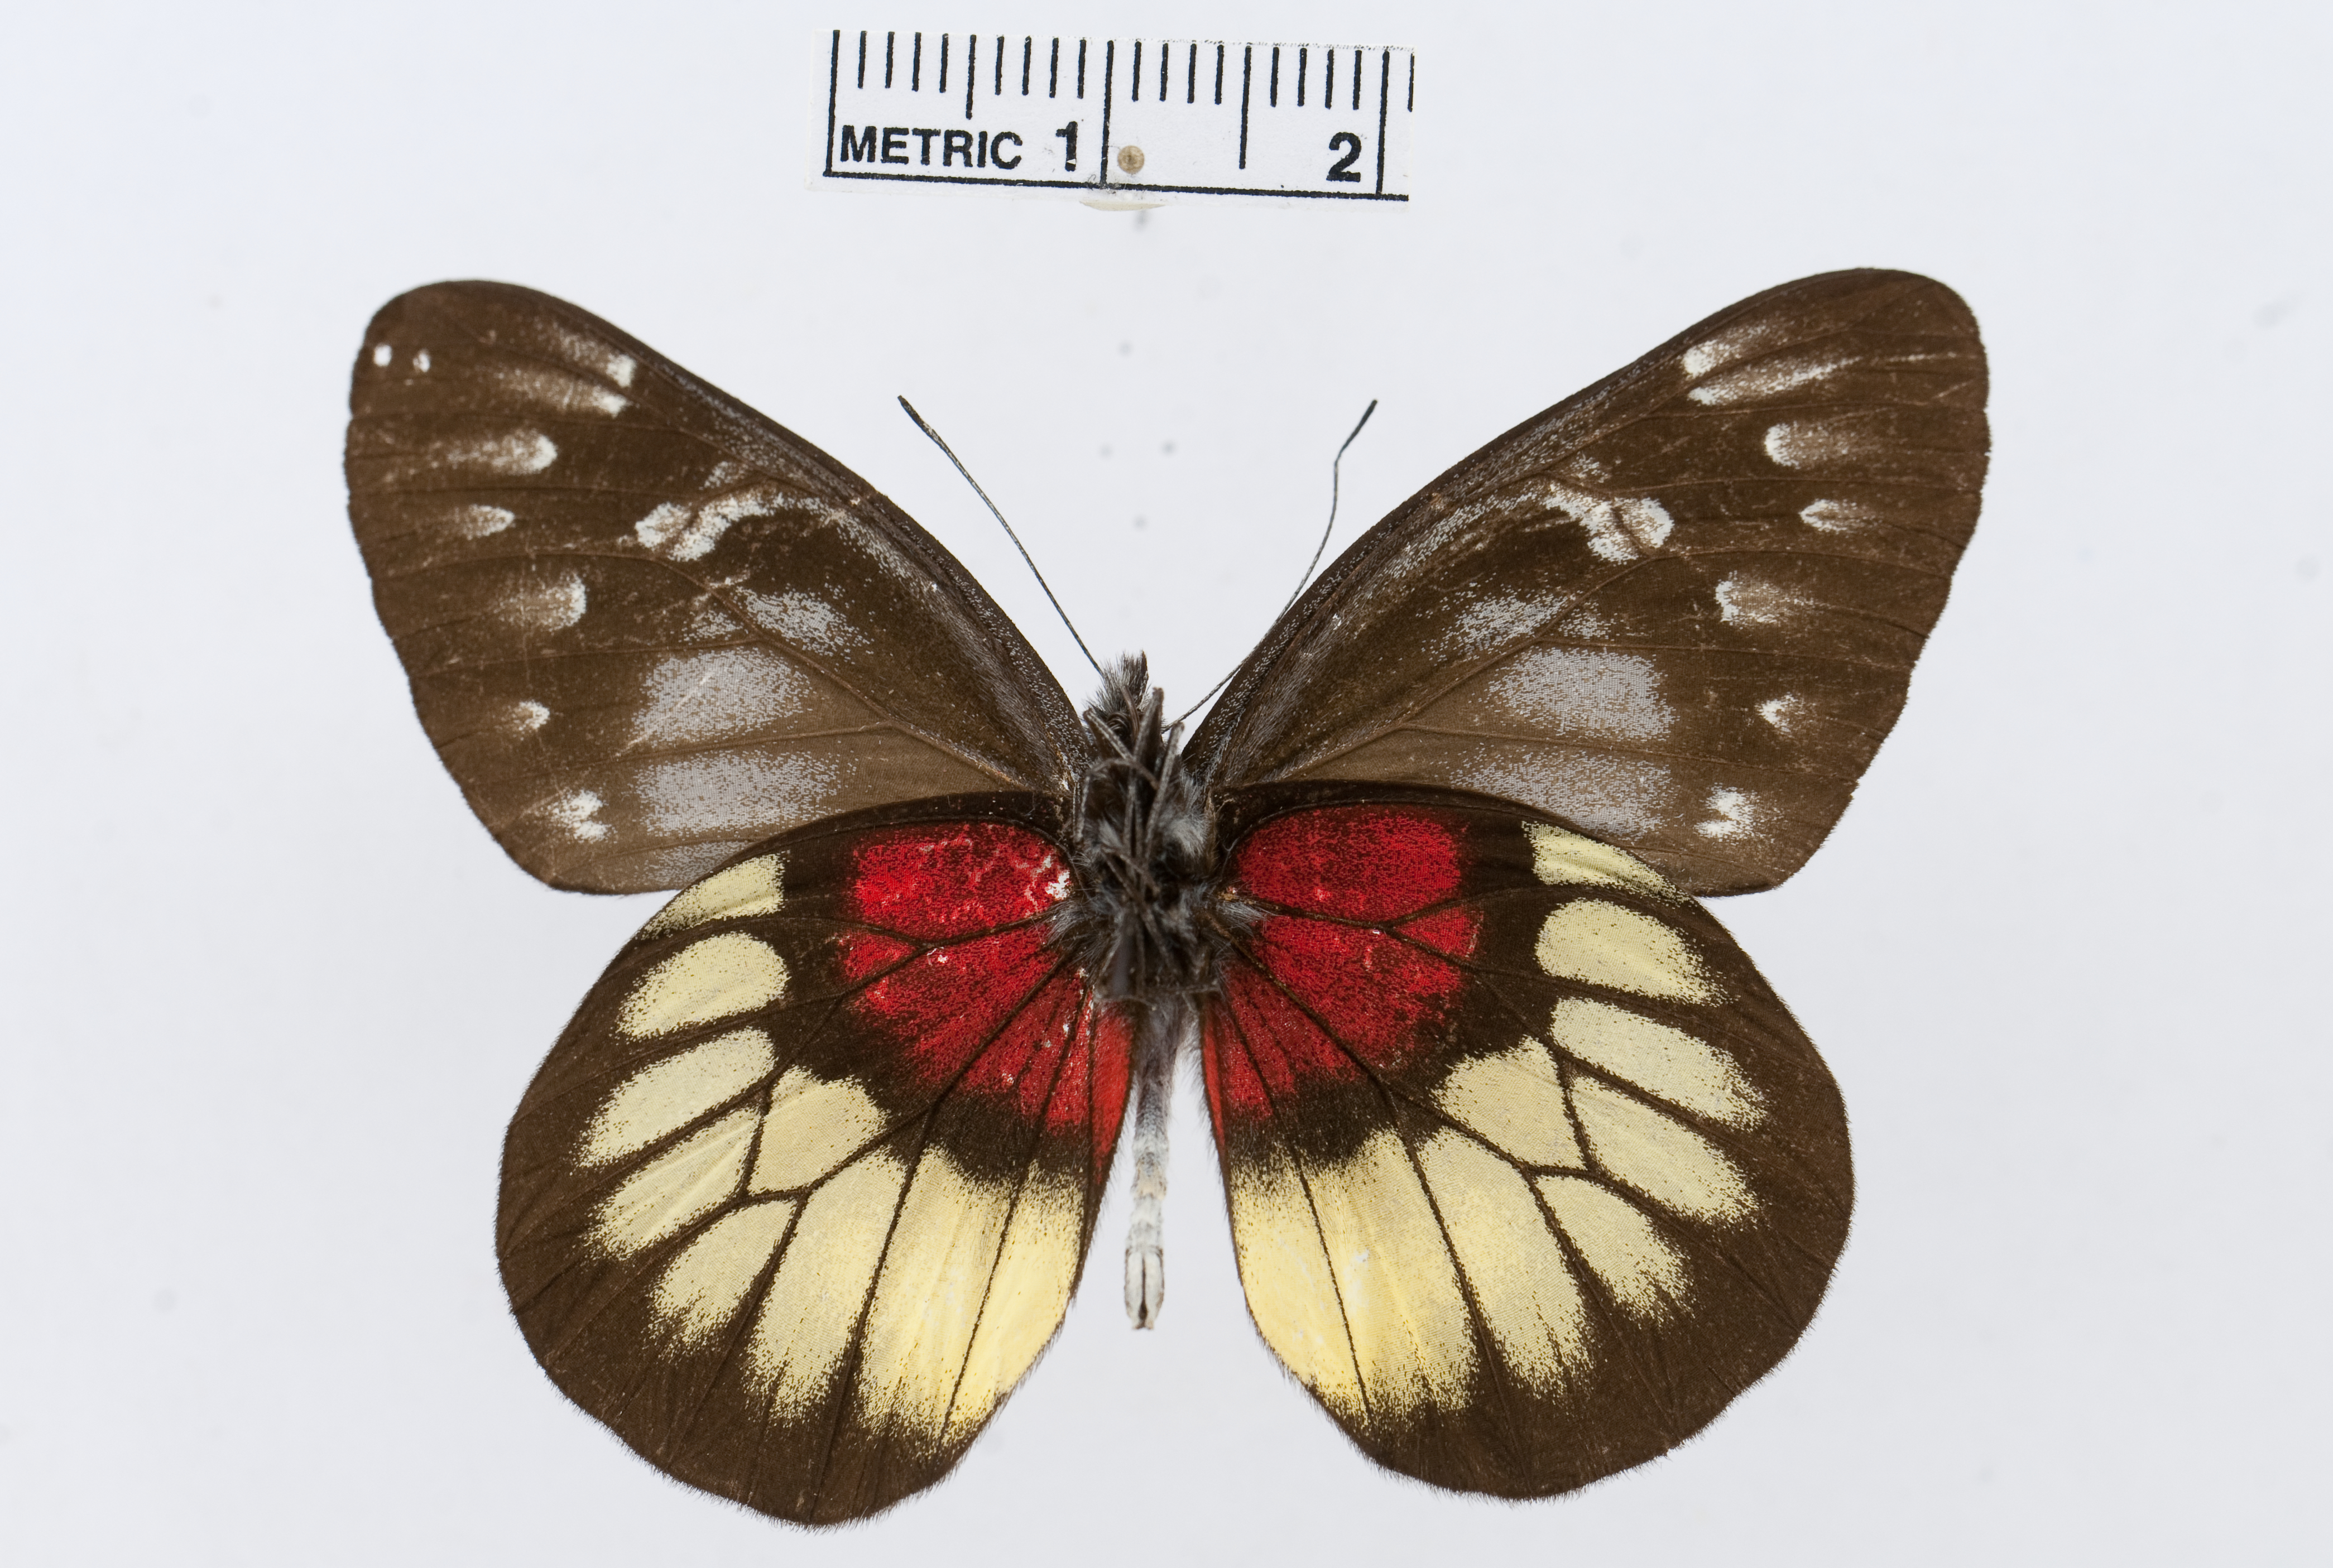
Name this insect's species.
Delias ninus
